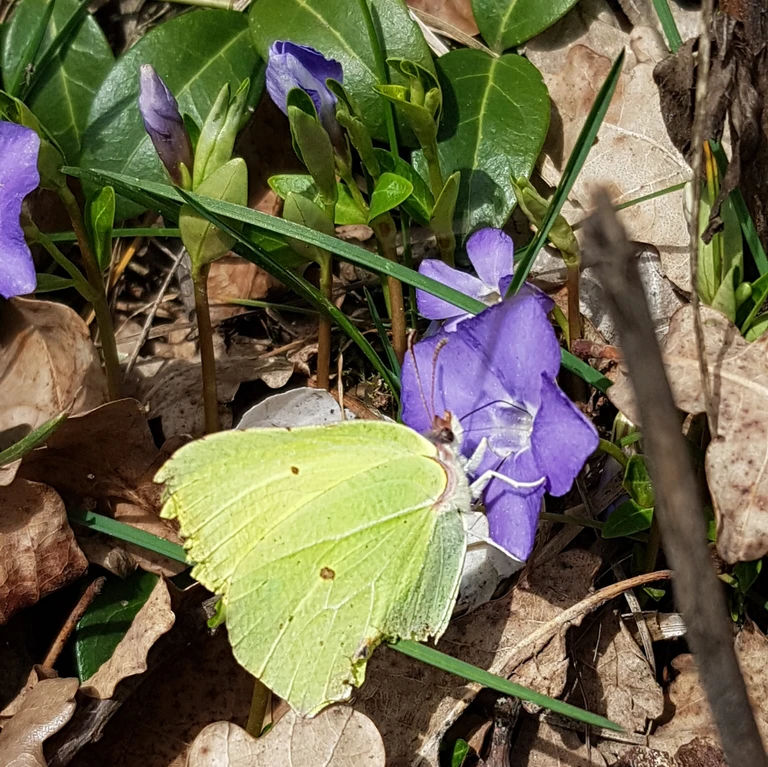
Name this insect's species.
Gonepteryx rhamni
